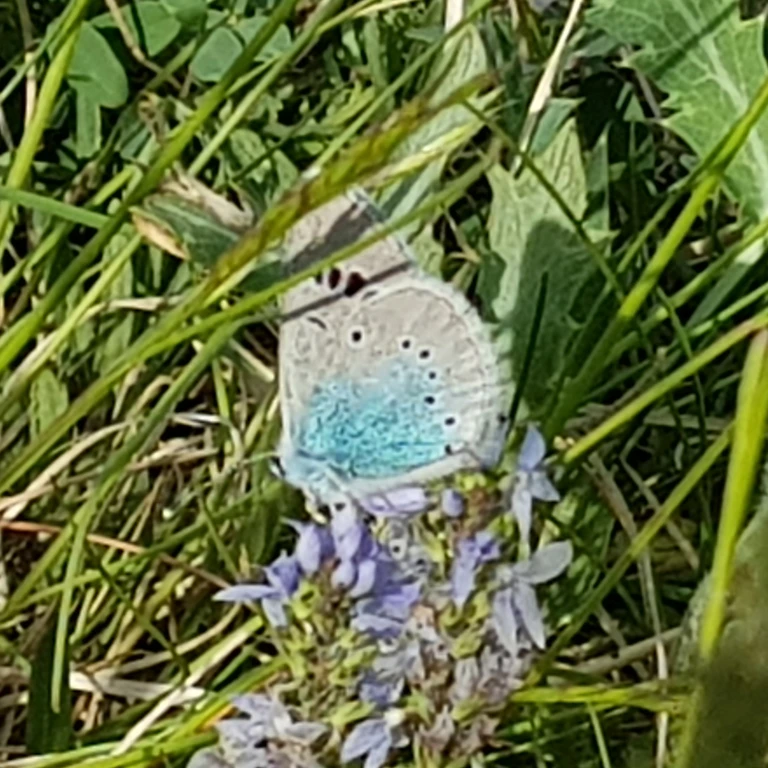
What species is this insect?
Glaucopsyche alexis
